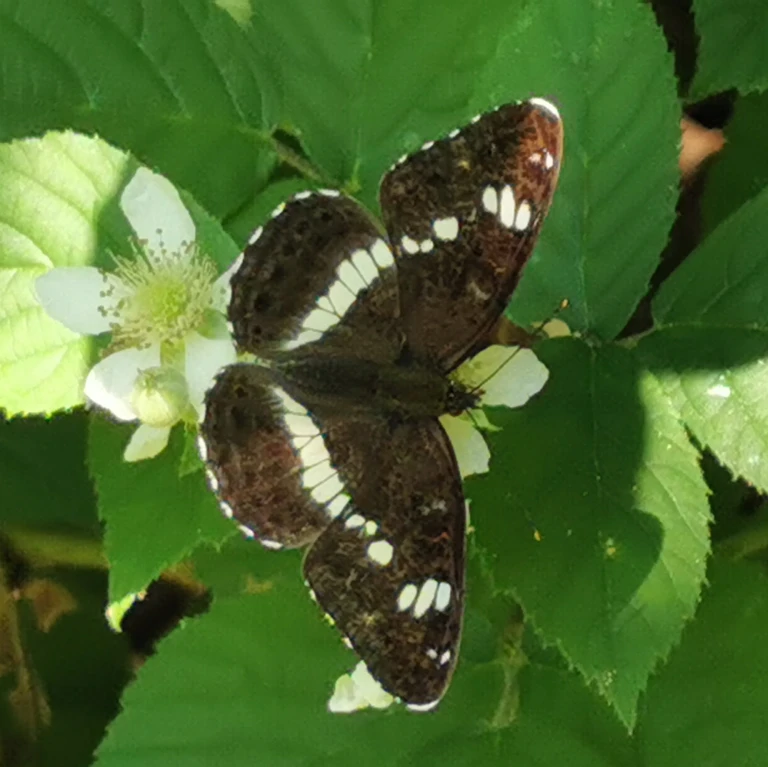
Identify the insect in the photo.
Limenitis camilla (also Ladoga camilla)
